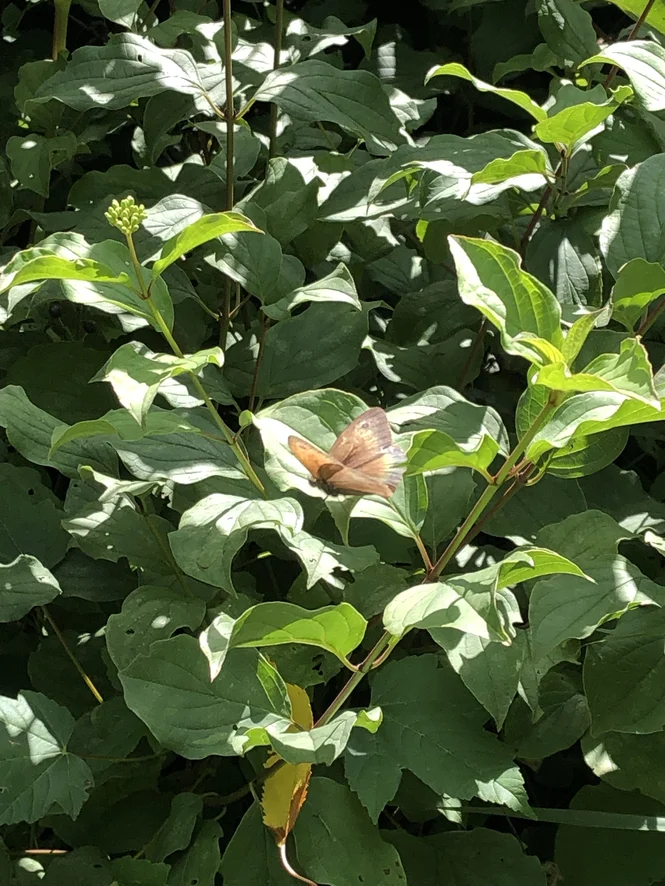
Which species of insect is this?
Maniola jurtina
